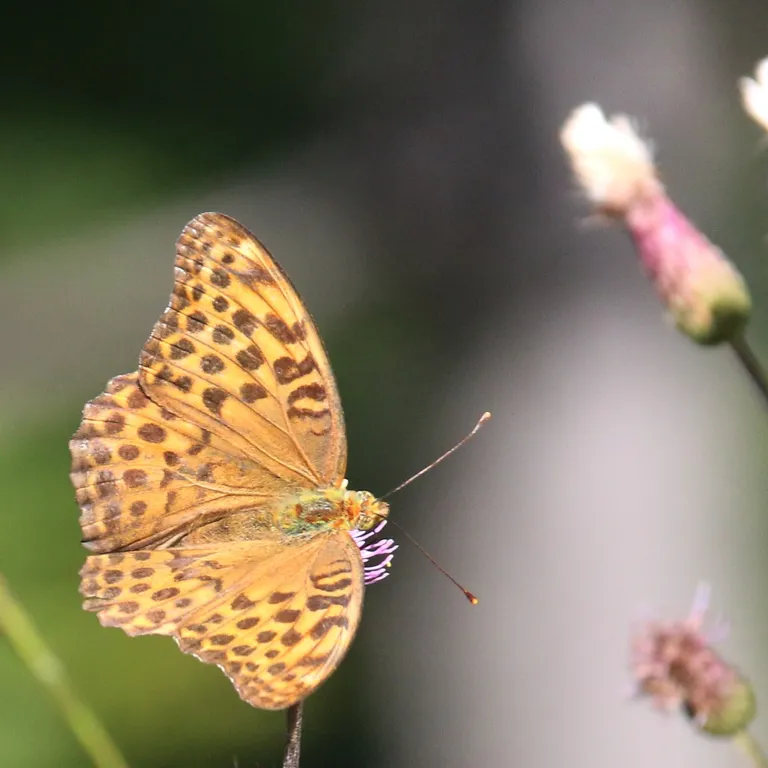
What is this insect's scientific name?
Argynnis paphia
